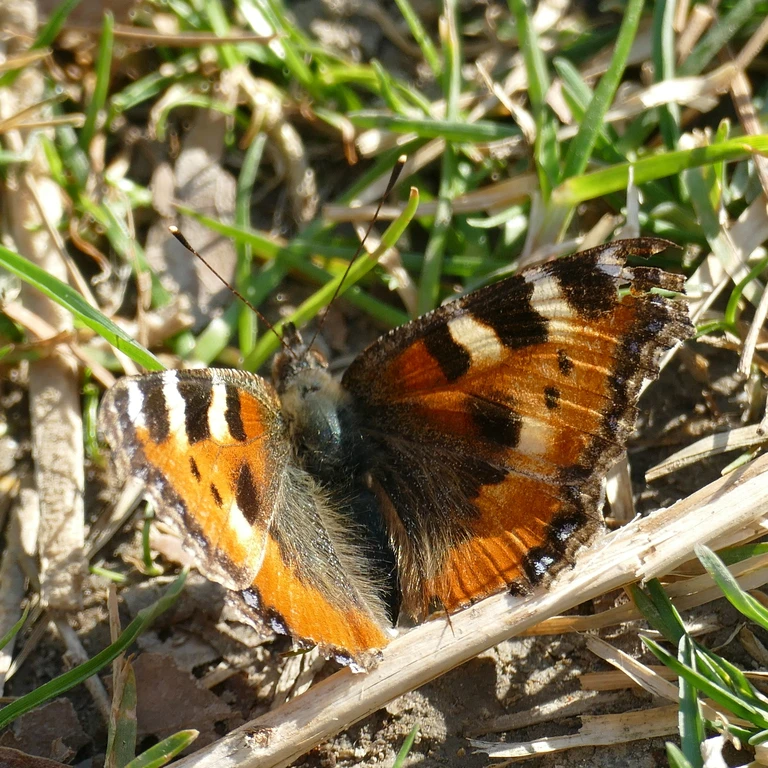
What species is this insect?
Aglais urticae
